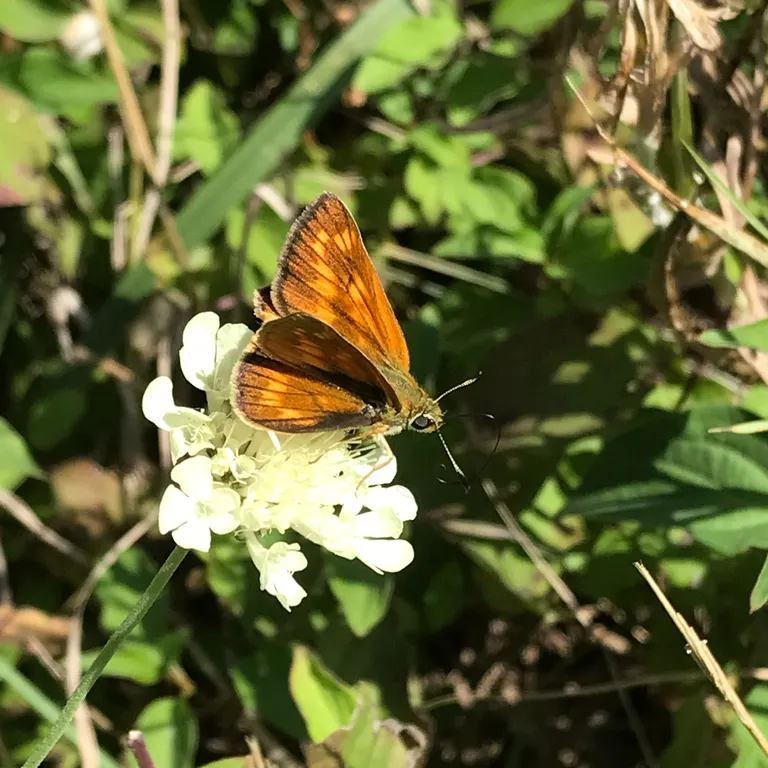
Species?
Ochlodes sylvanus (also Ochlodes venata)
